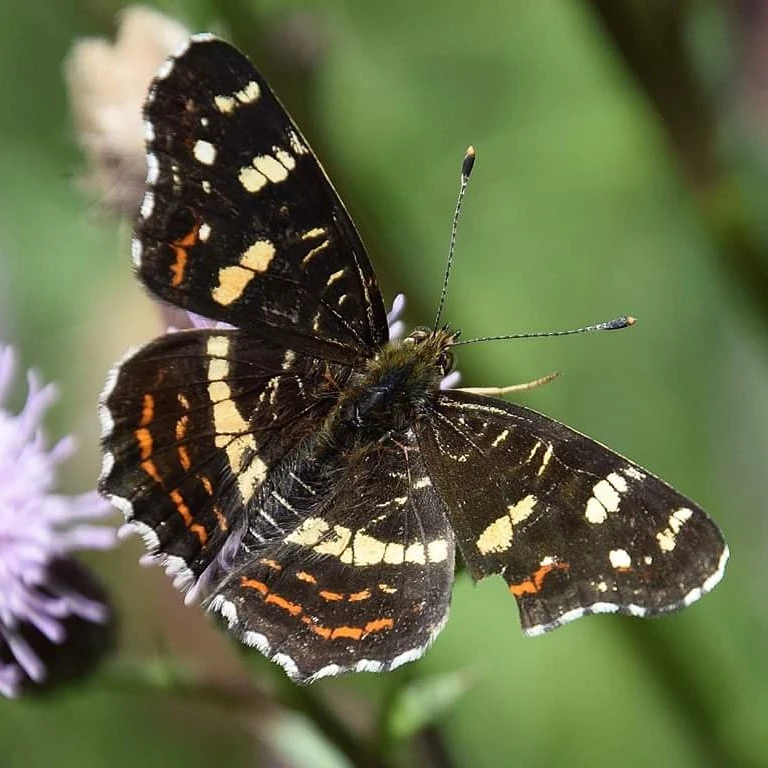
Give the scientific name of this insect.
Araschnia levana
